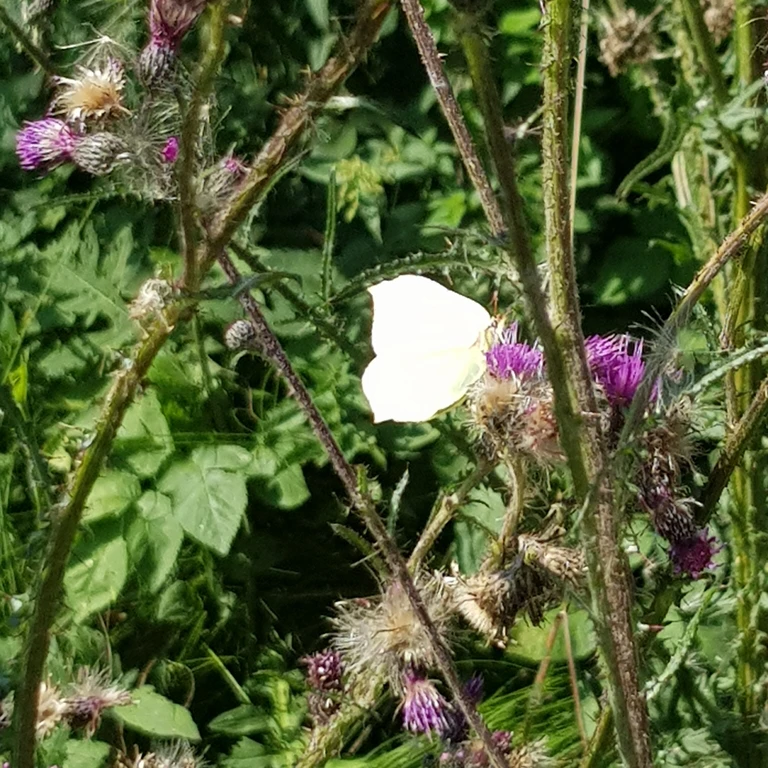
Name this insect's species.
Gonepteryx rhamni
